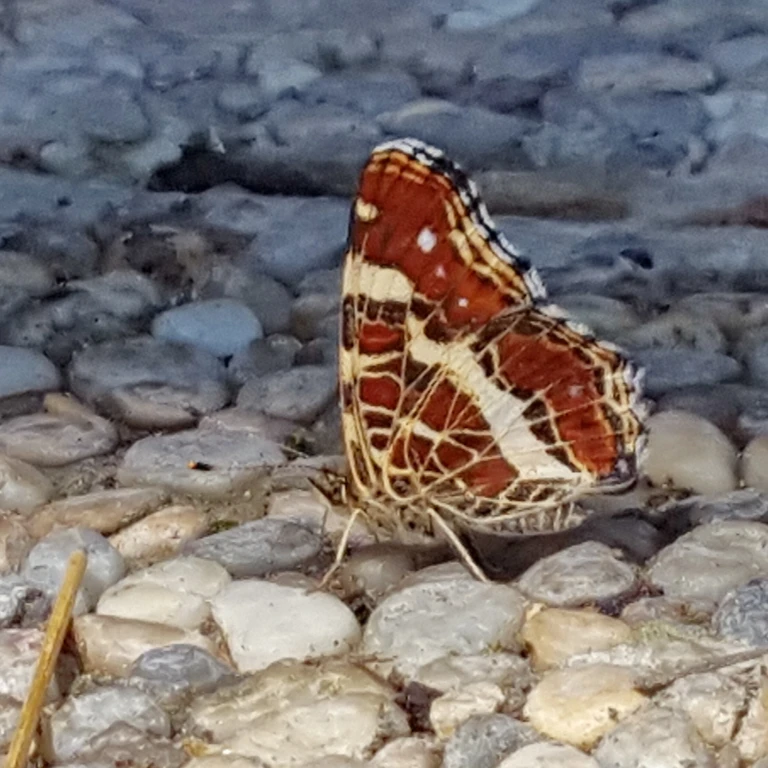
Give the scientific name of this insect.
Araschnia levana
